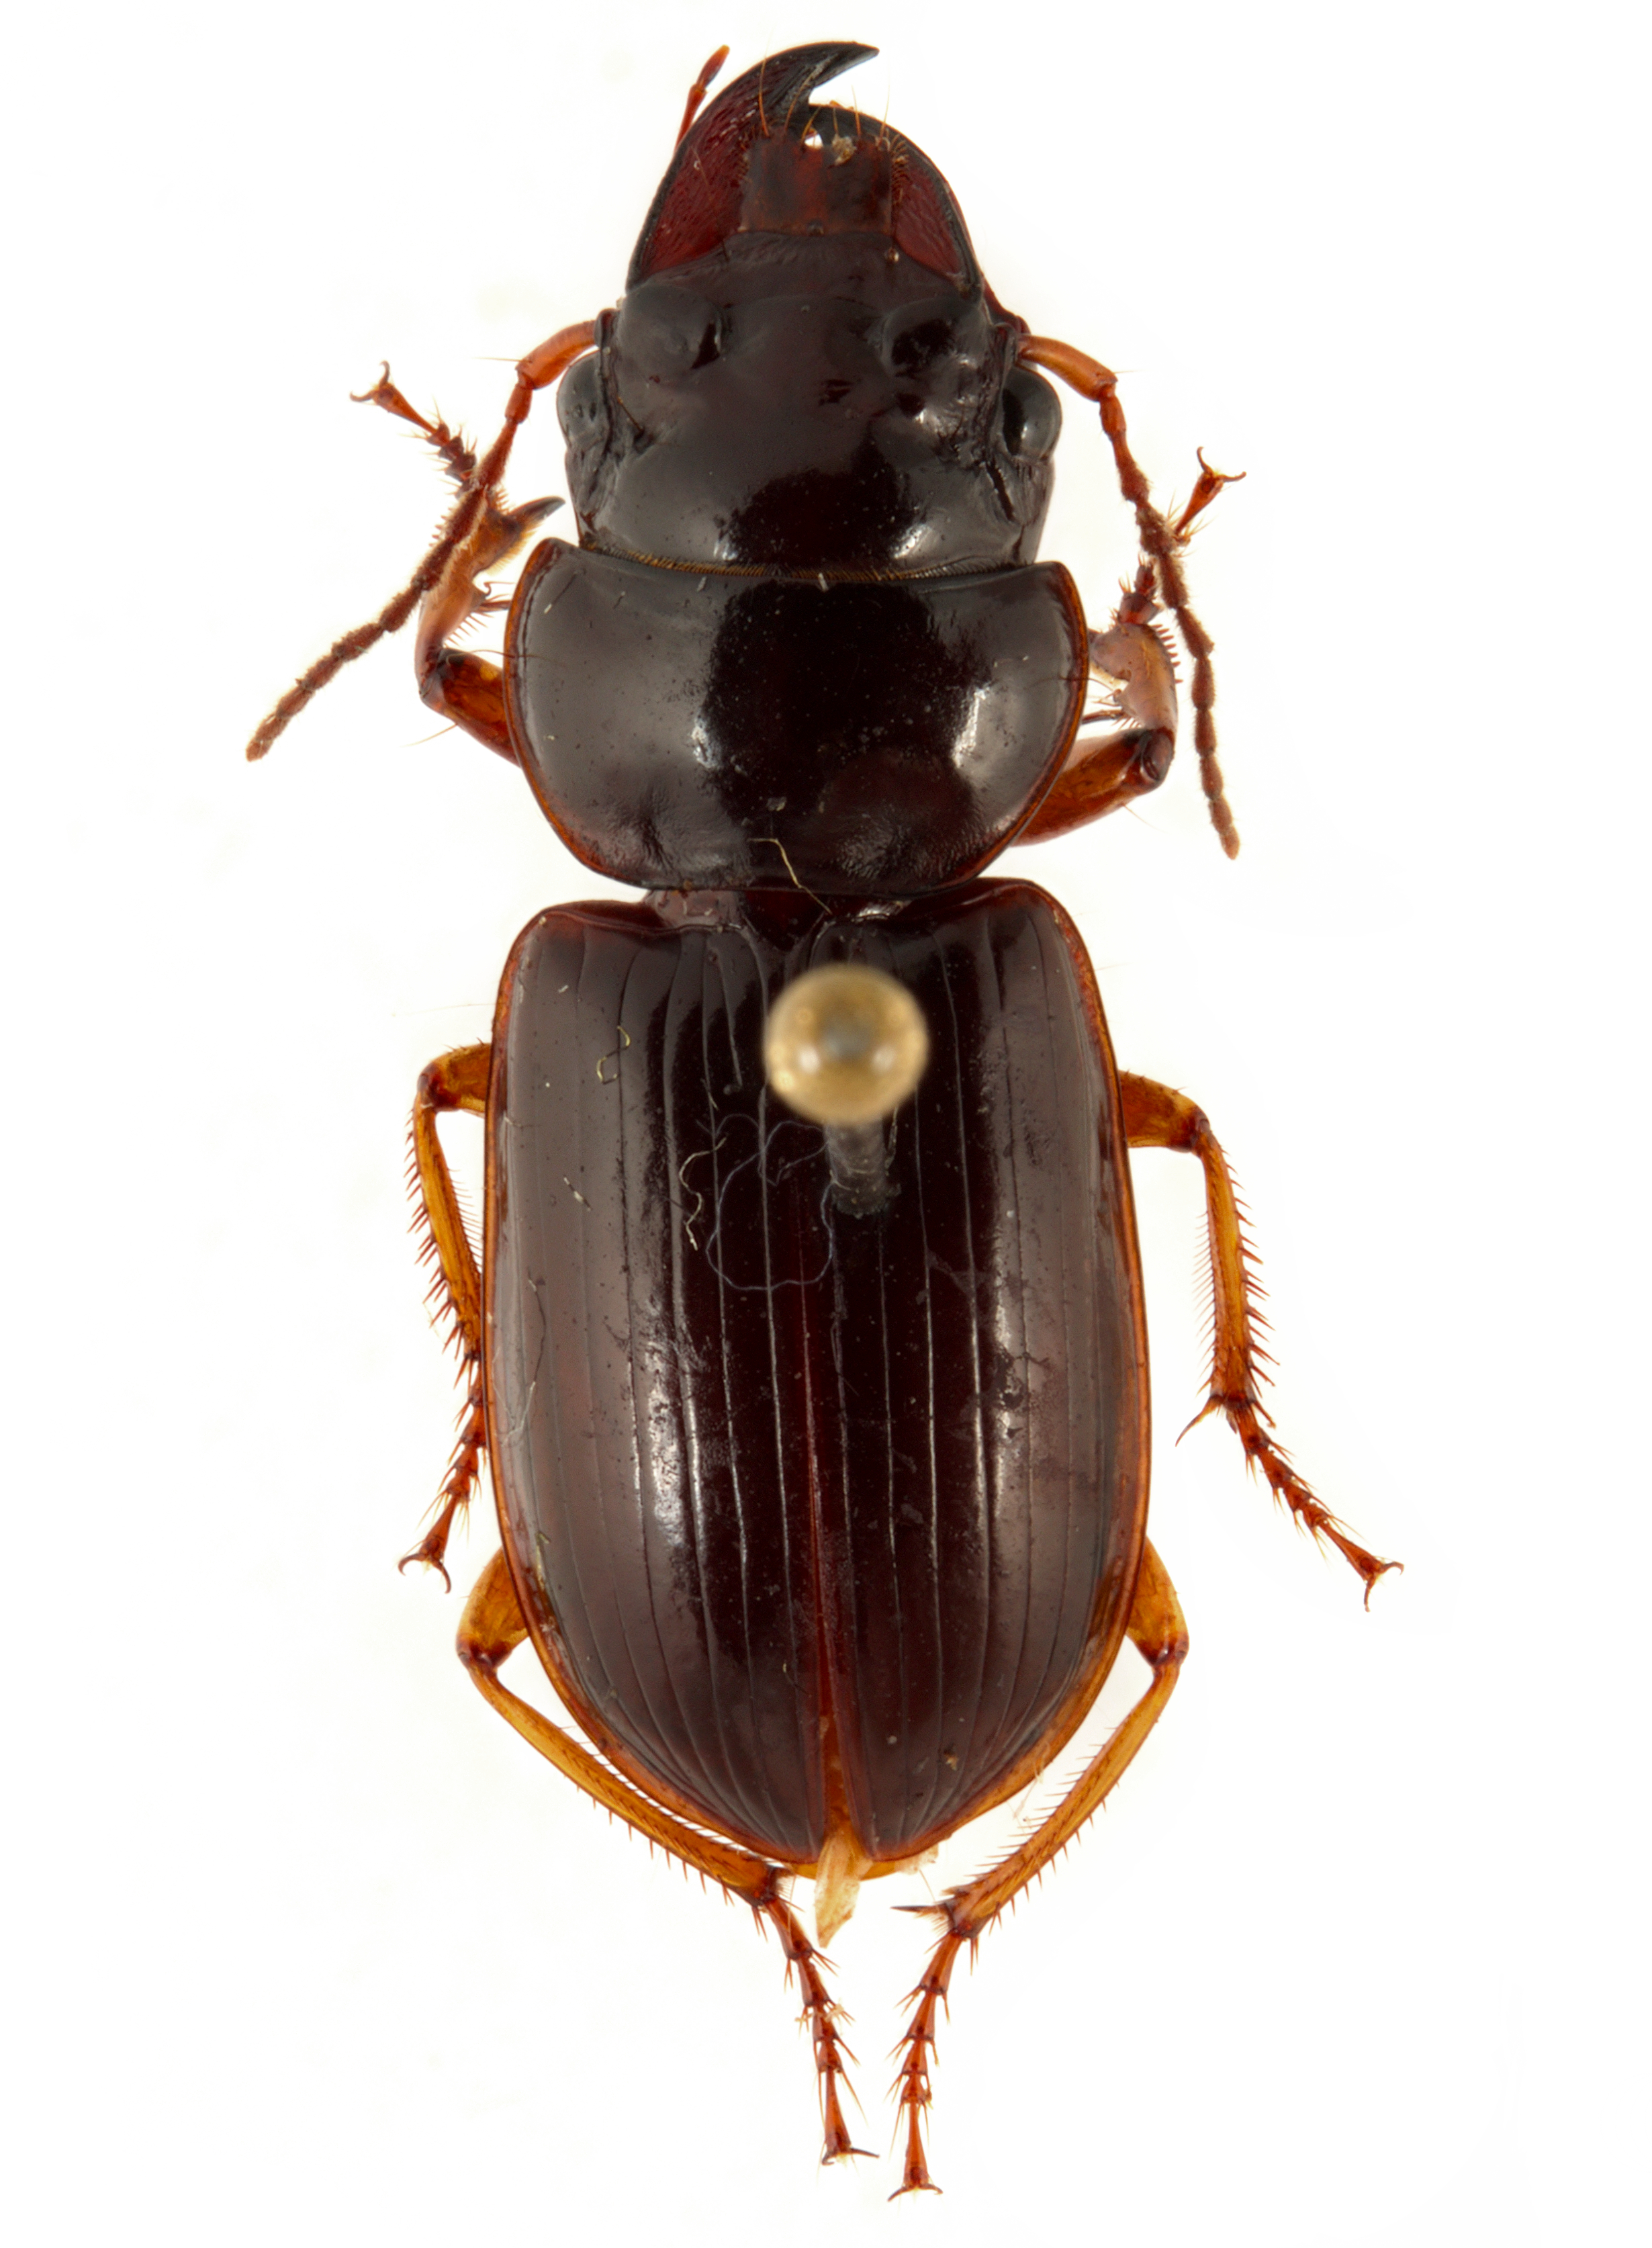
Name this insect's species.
Polpochila brunnea (also Polpochila rotundicollis)
